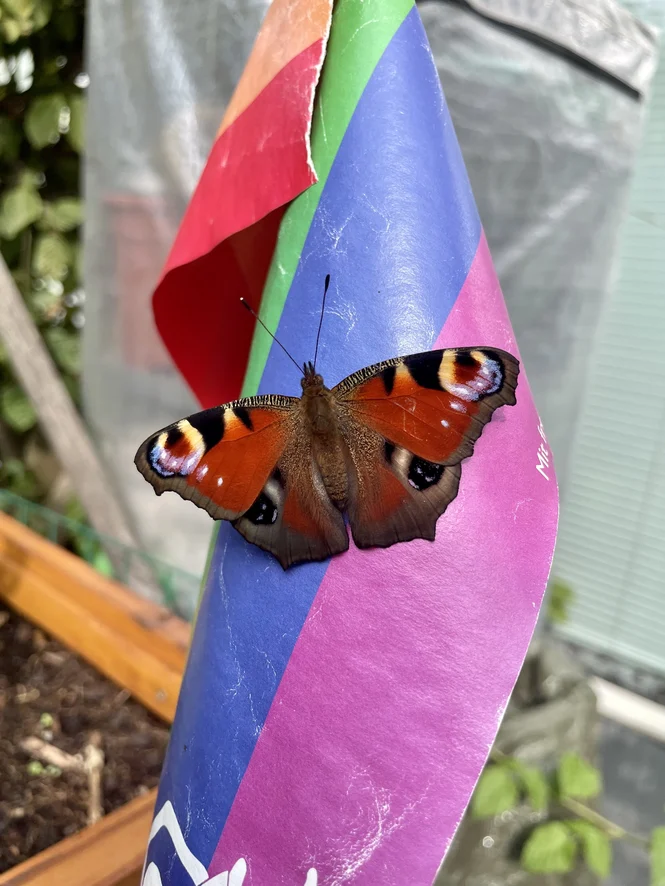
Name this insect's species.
Aglais io
